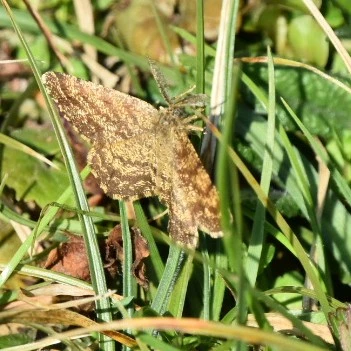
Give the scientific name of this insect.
Ematurga atomaria
